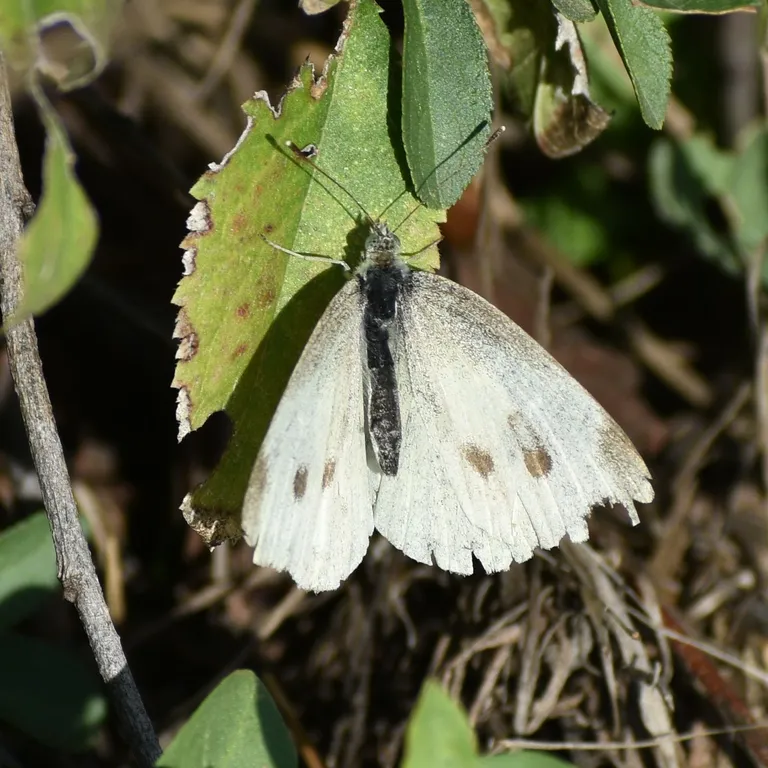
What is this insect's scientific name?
Pieris rapae
